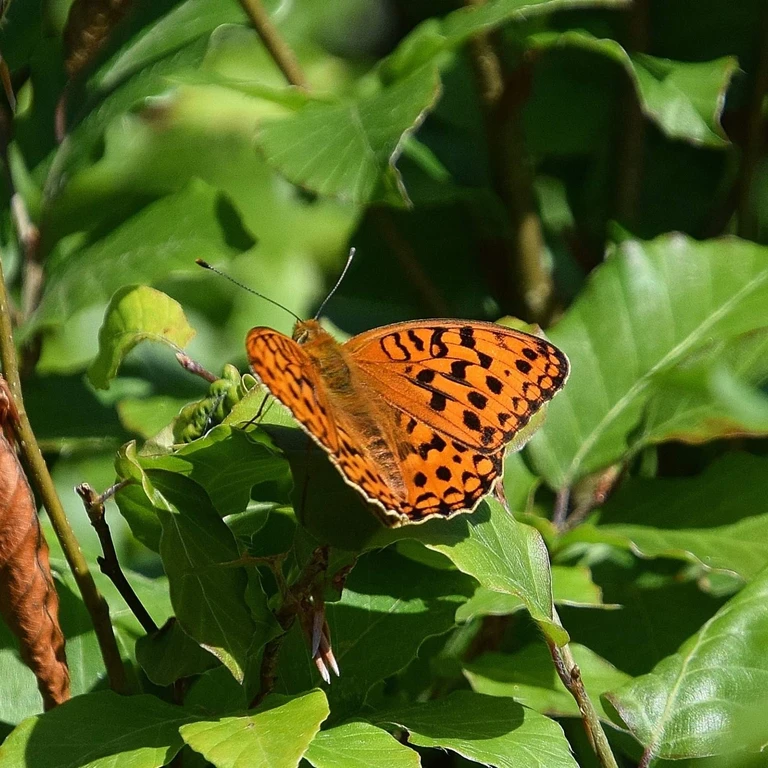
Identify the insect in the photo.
Fabriciana adippe
